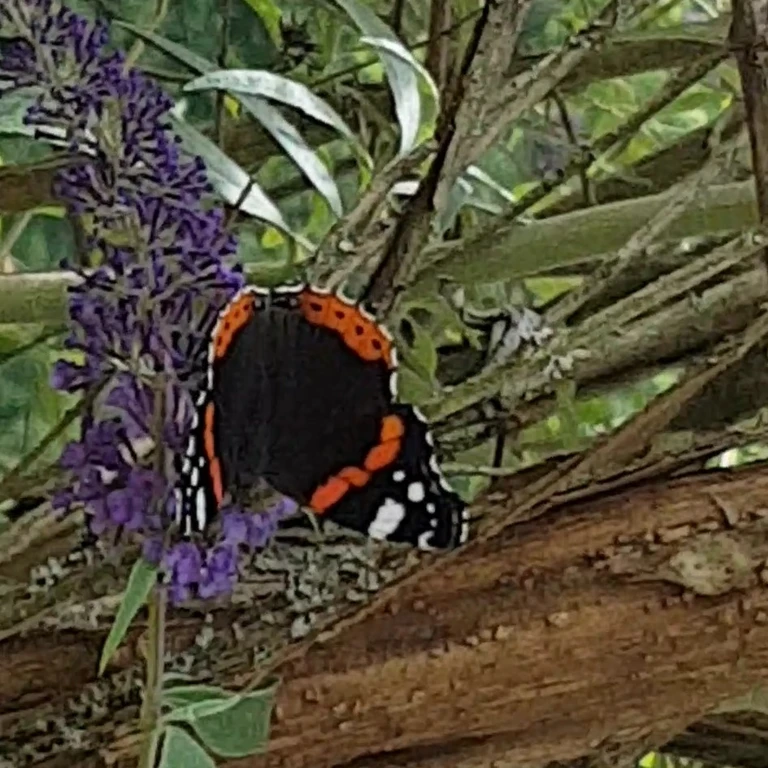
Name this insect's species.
Vanessa atalanta
